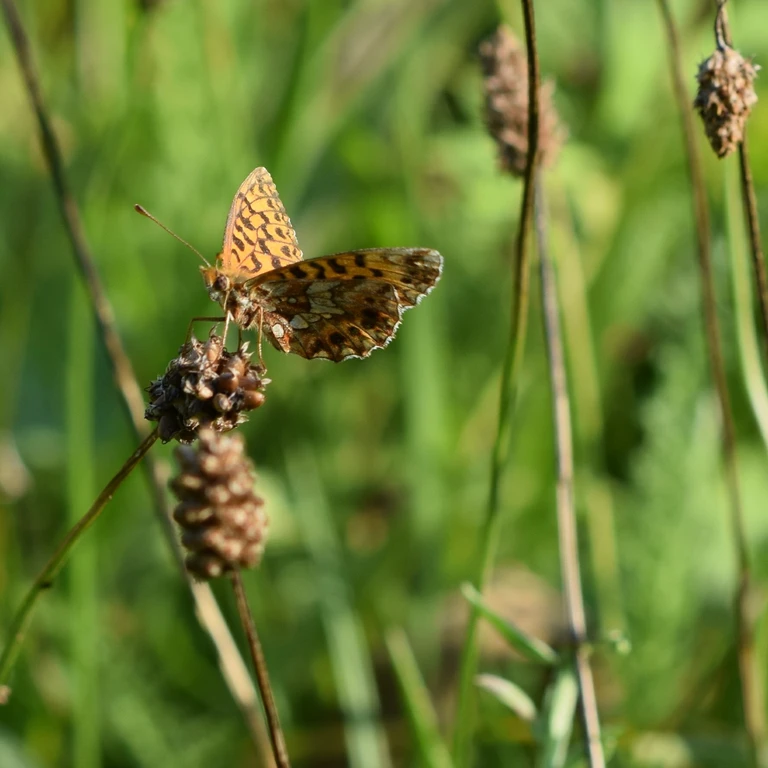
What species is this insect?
Boloria dia
